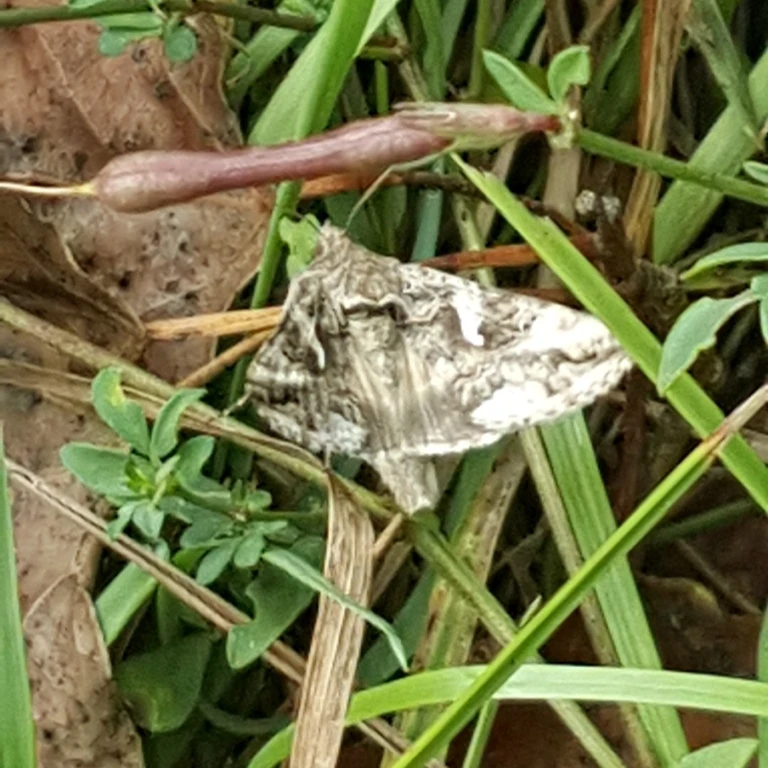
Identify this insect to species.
Autographa gamma
